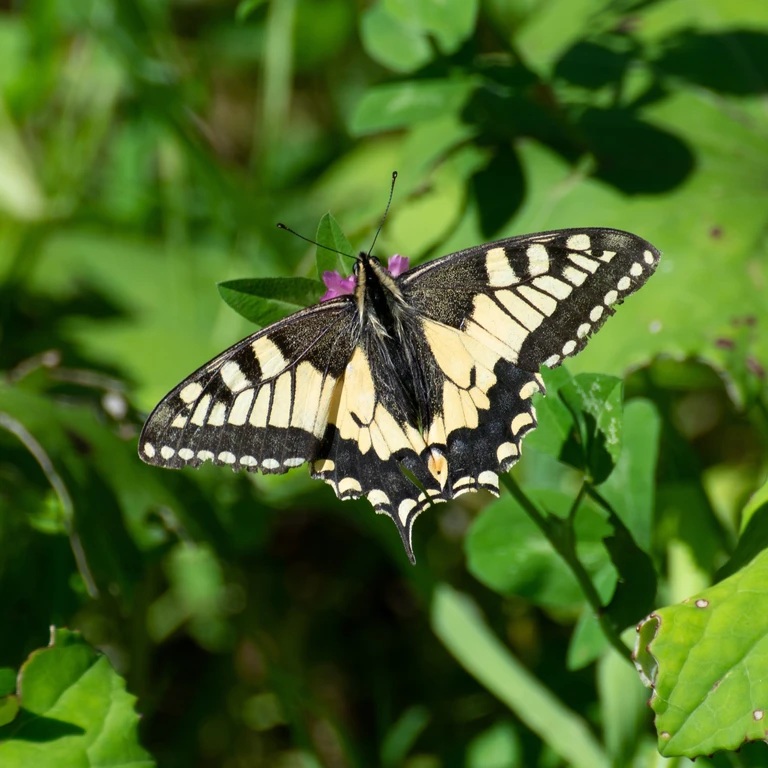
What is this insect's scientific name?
Papilio machaon
